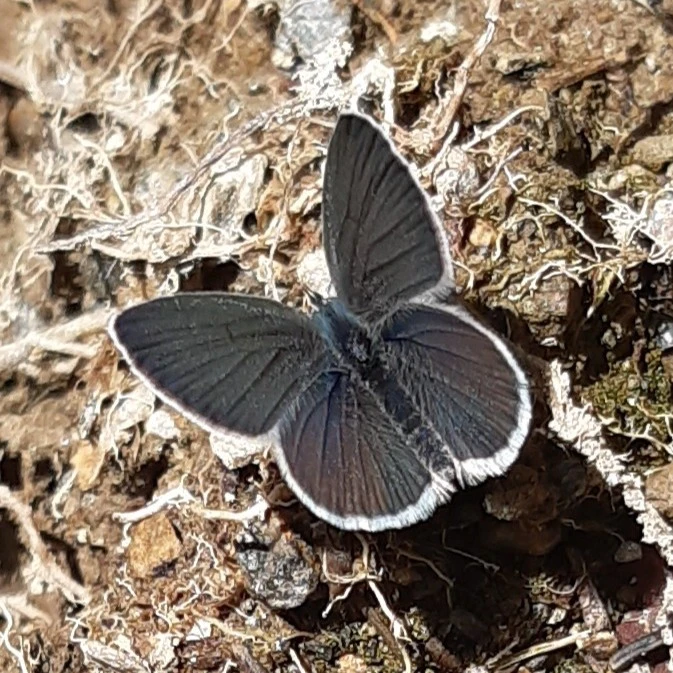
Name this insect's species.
Cupido minimus
